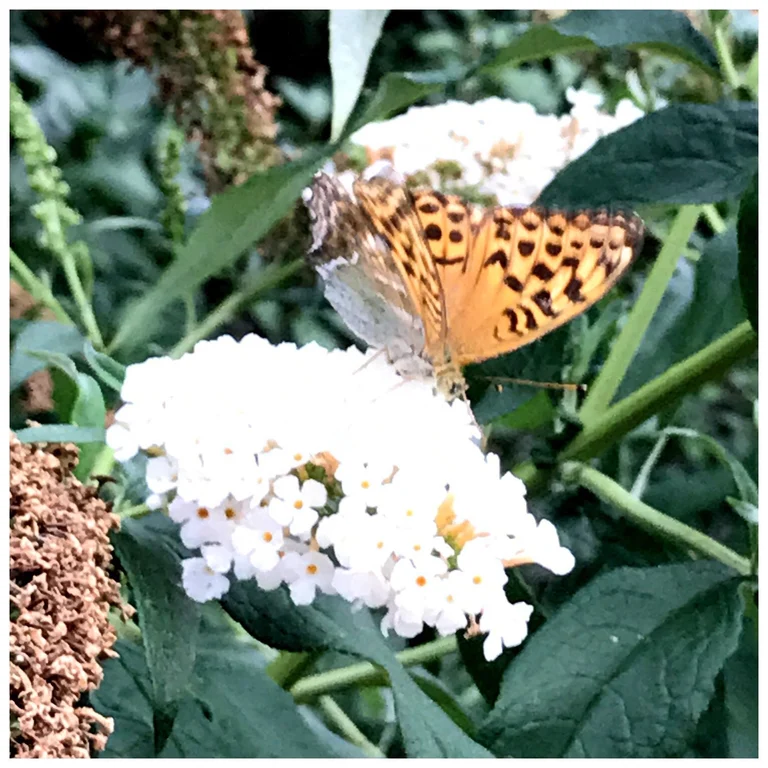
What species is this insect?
Argynnis paphia
